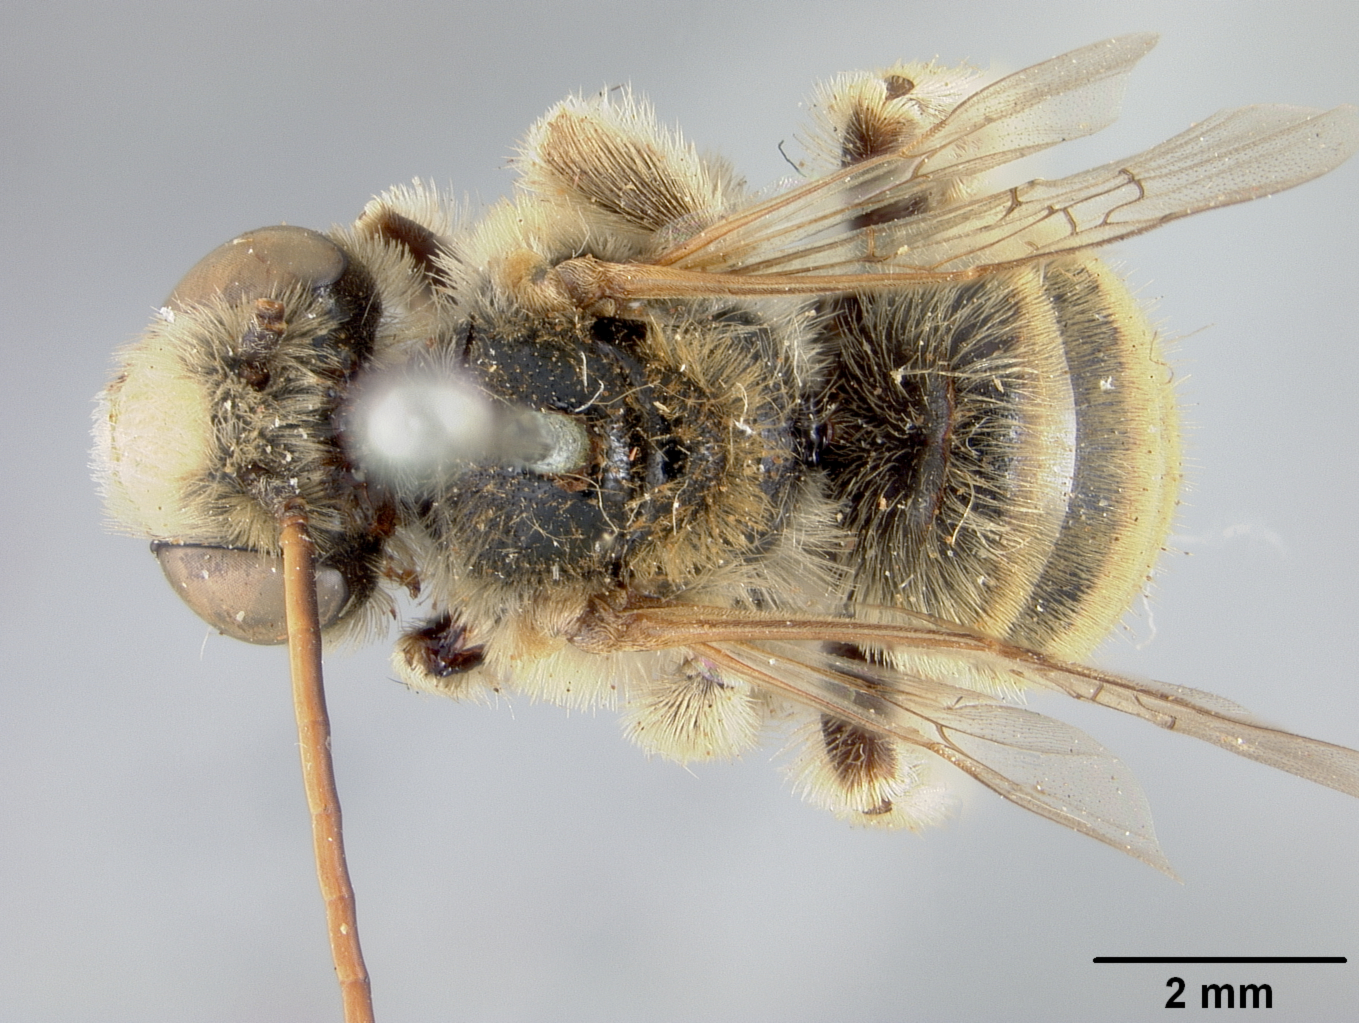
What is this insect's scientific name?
Xenoglossodes manca
